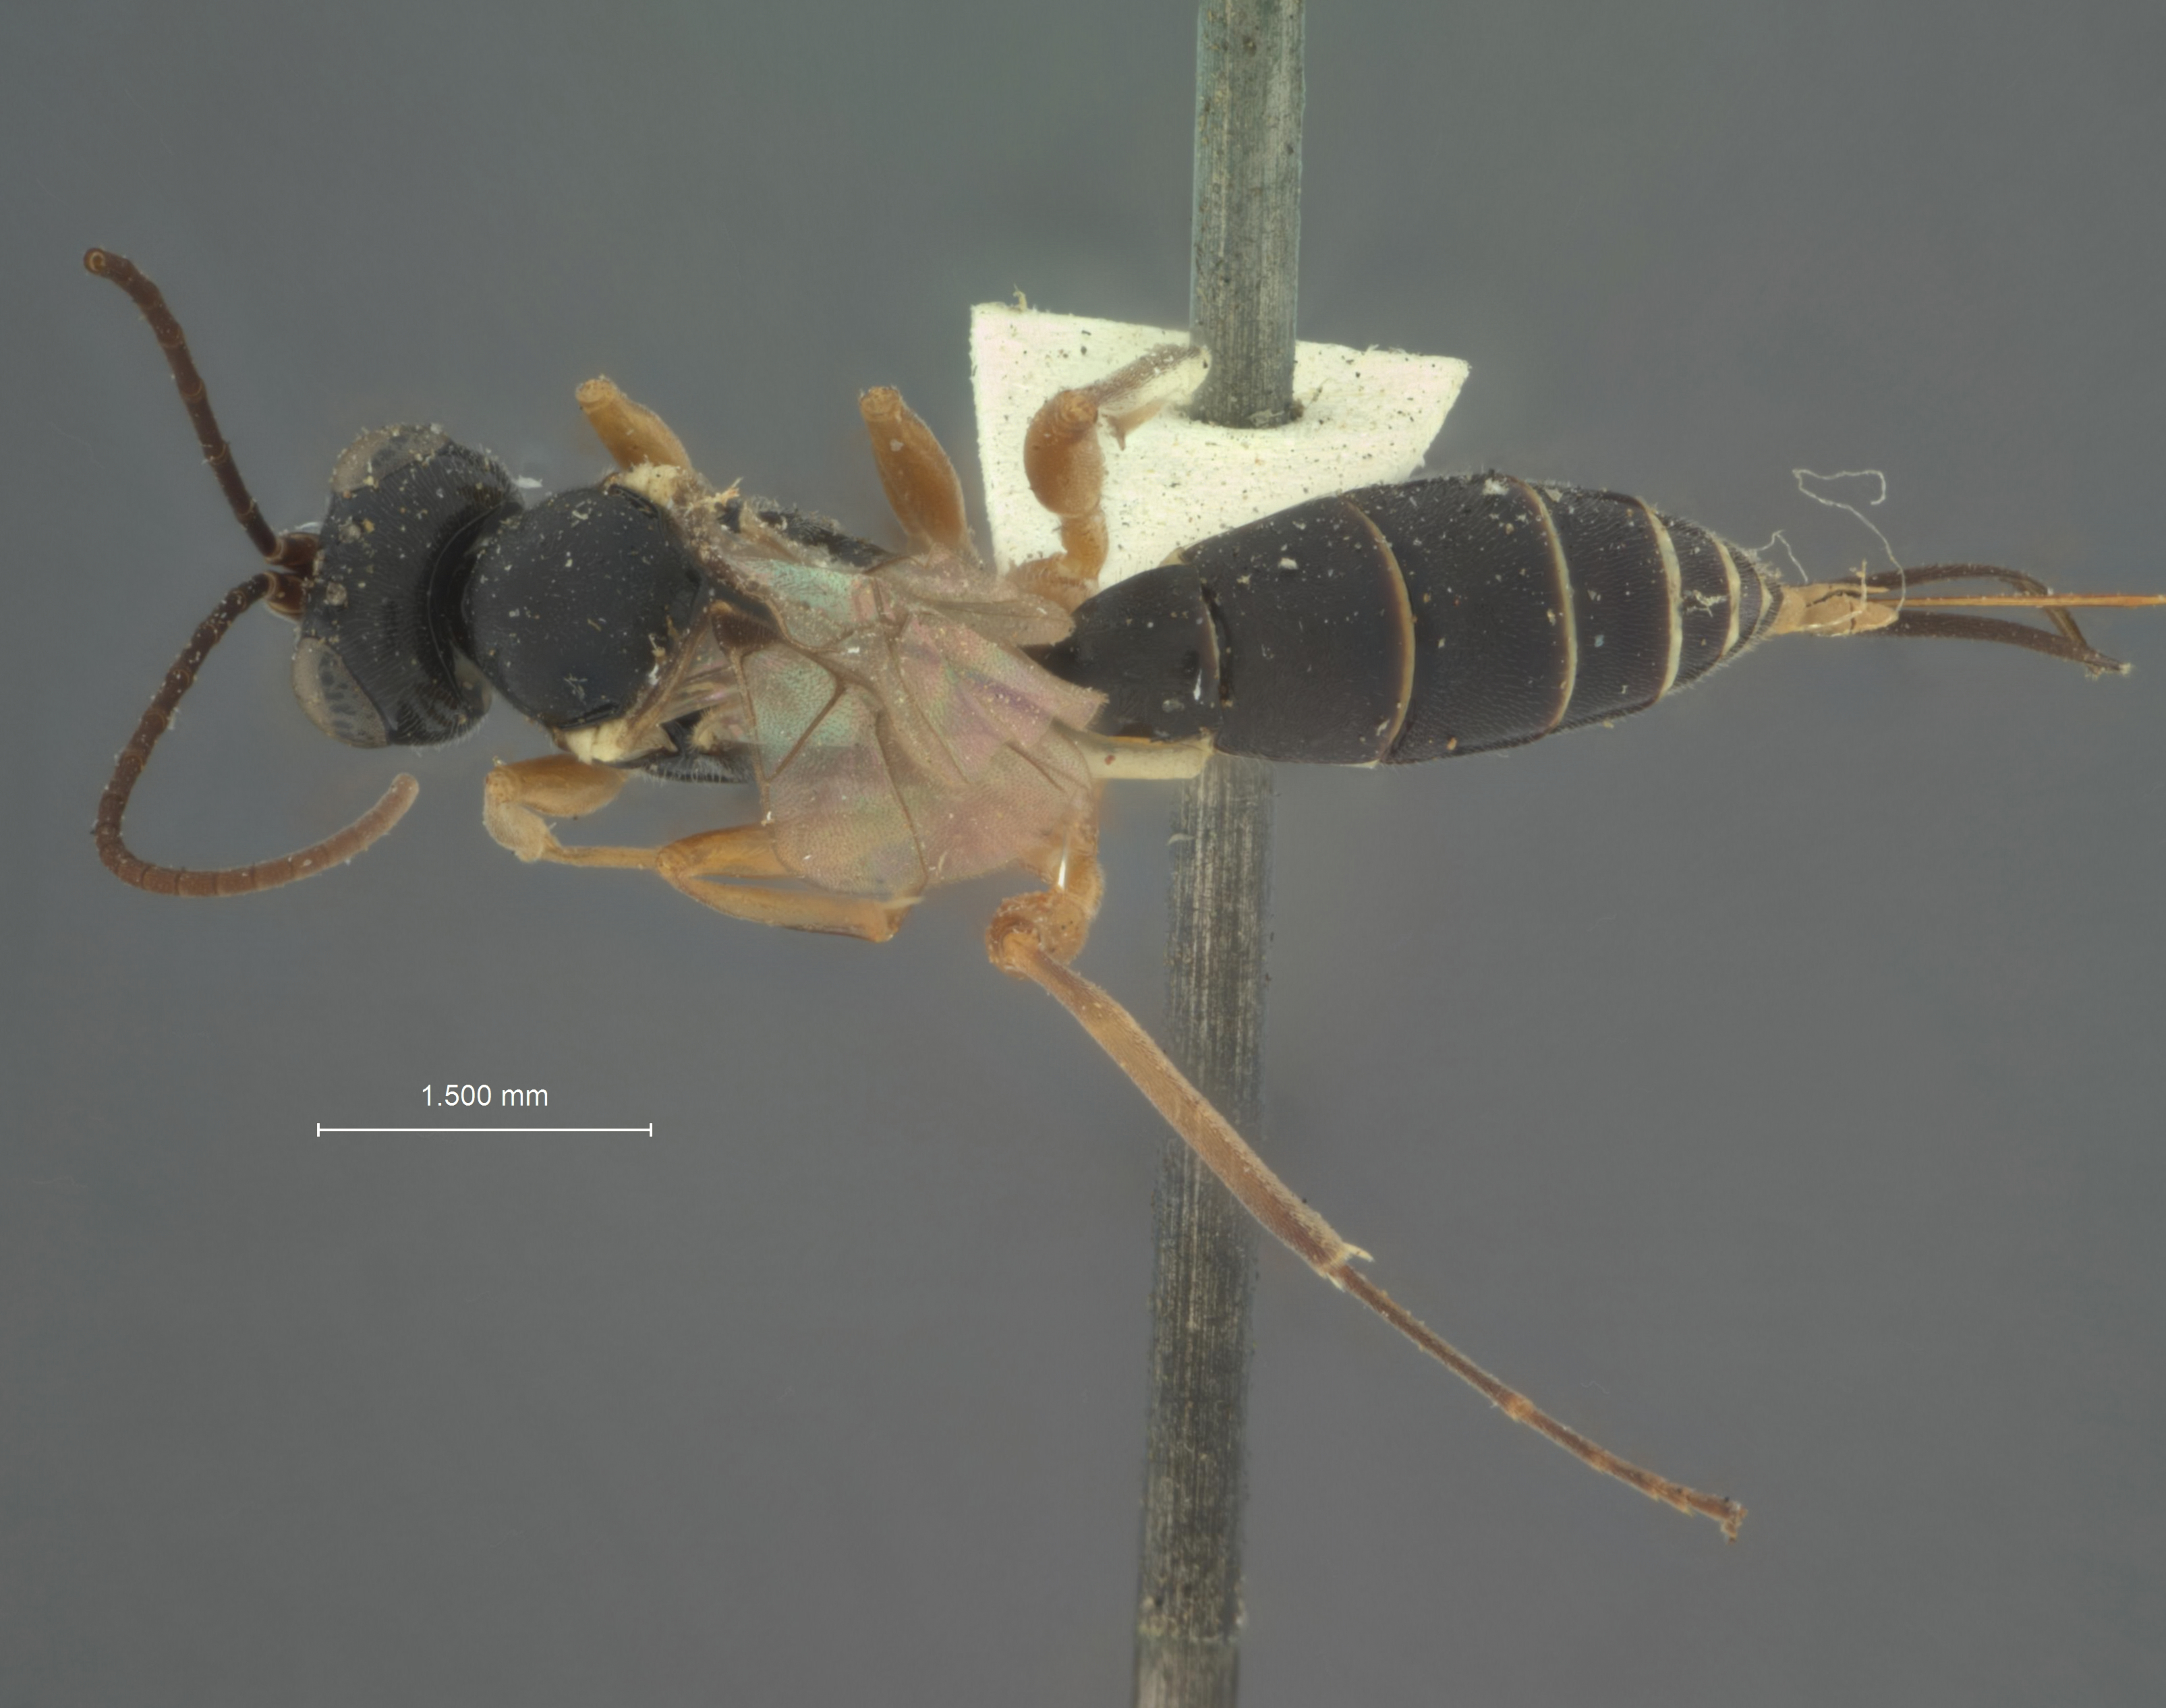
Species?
Aenoplex betulaecola
